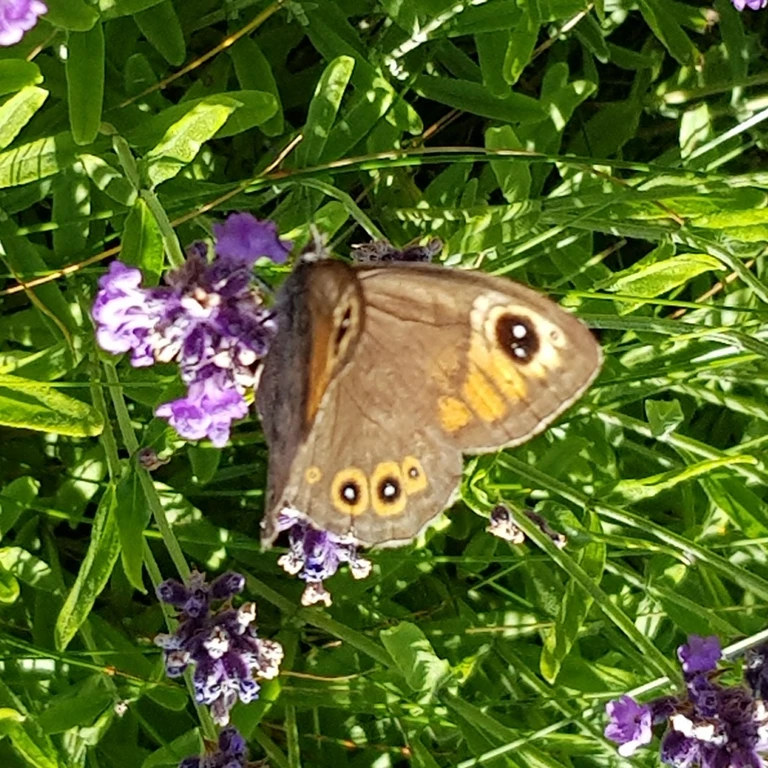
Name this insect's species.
Lasiommata maera (also Pararge maera)
